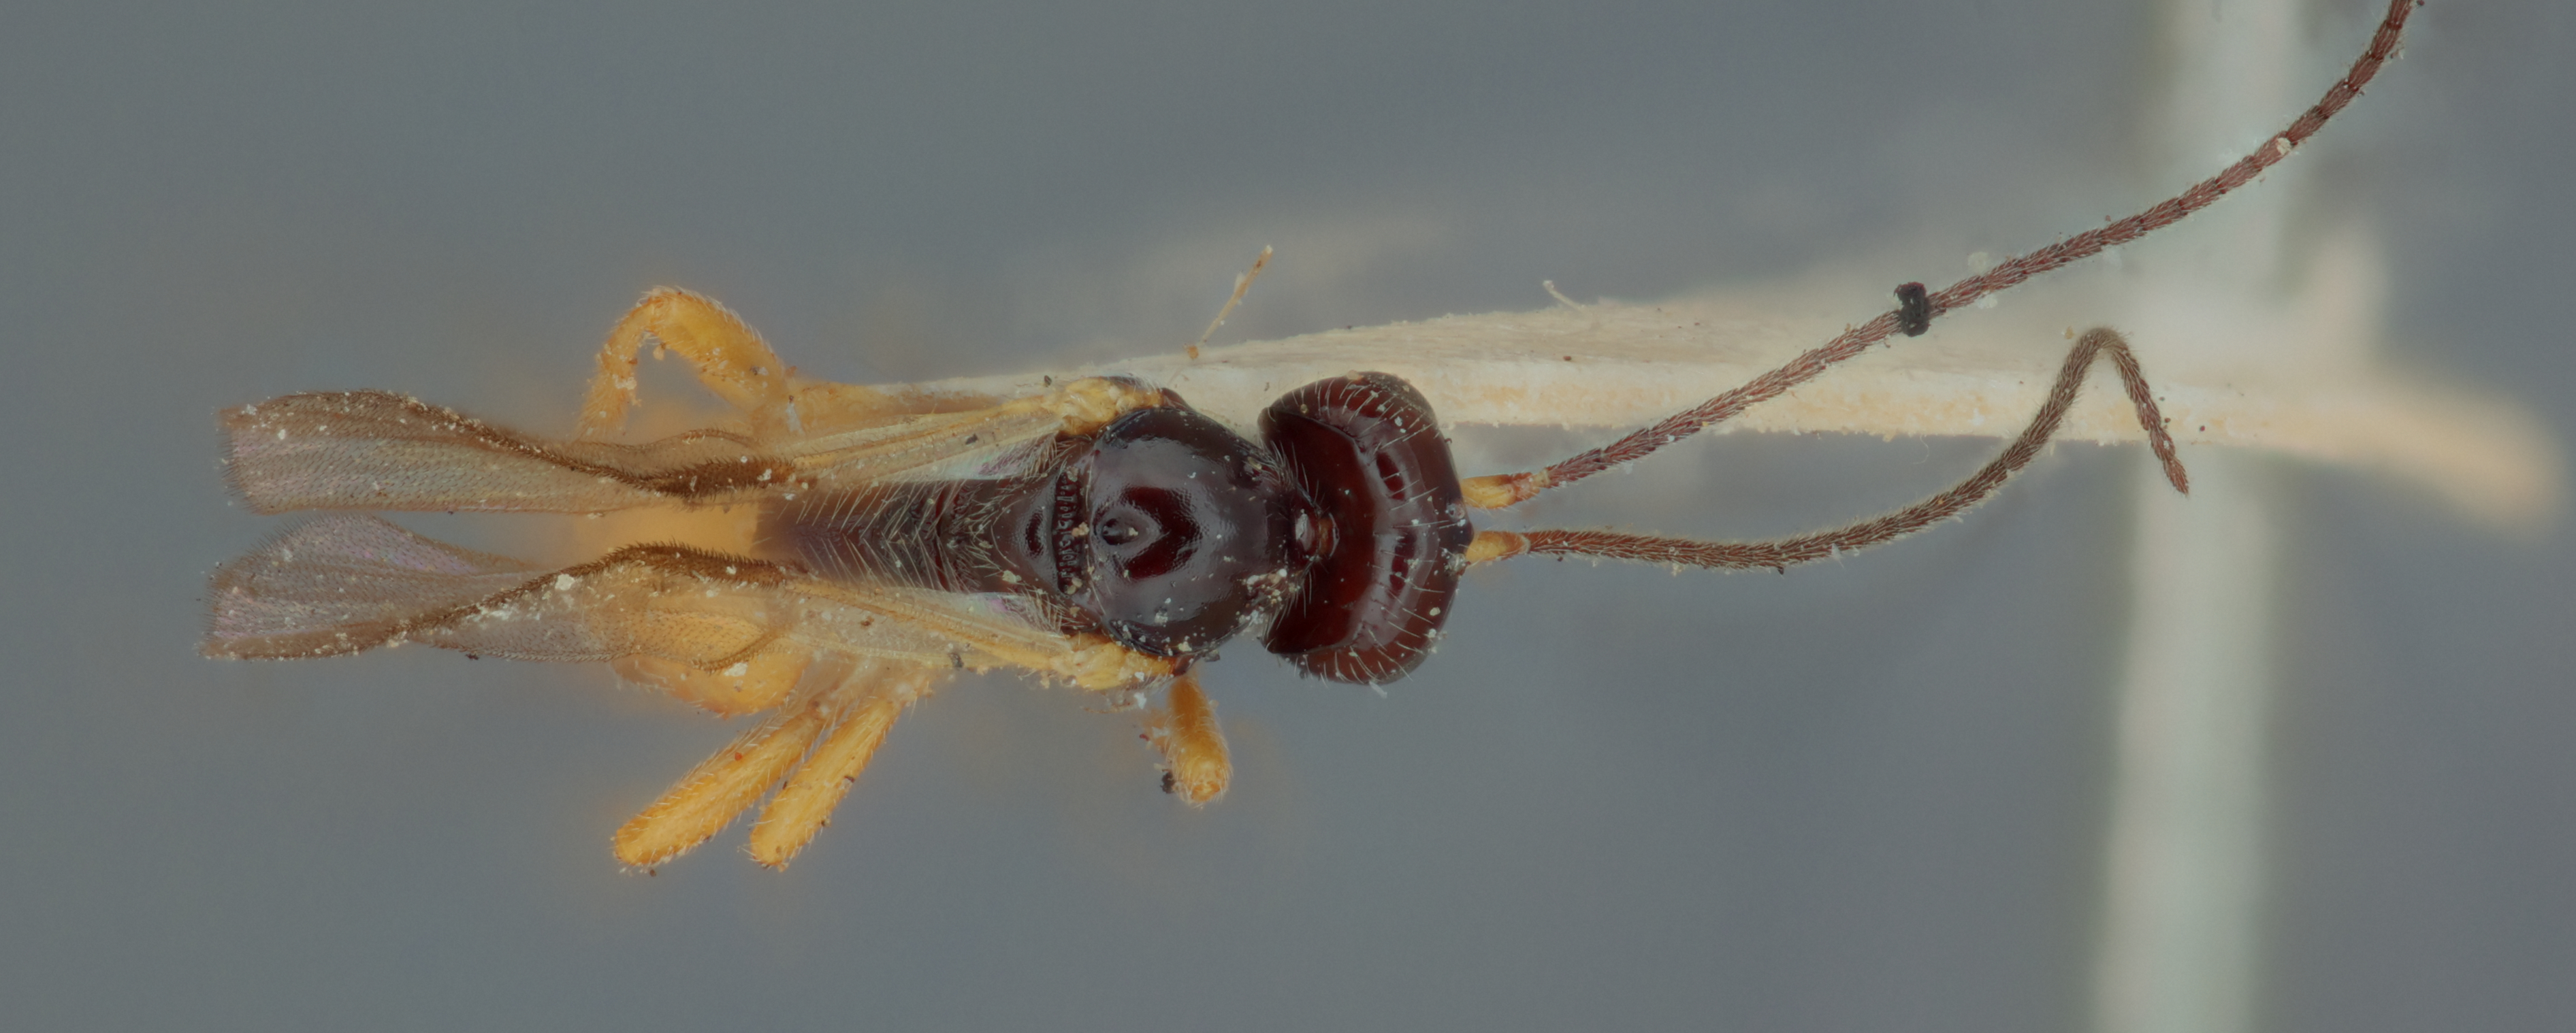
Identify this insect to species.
Opius utahensis
